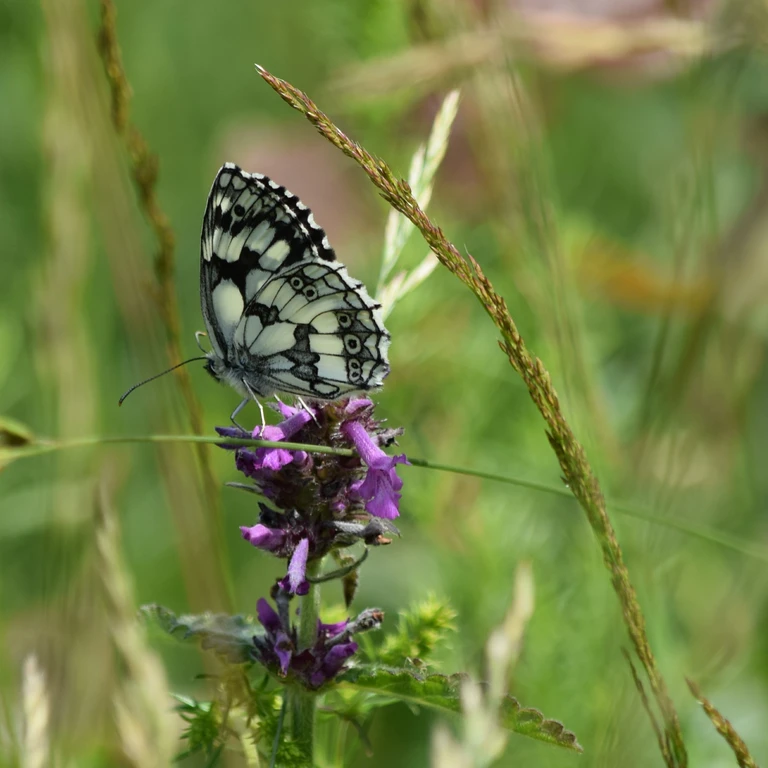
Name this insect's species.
Melanargia galathea
